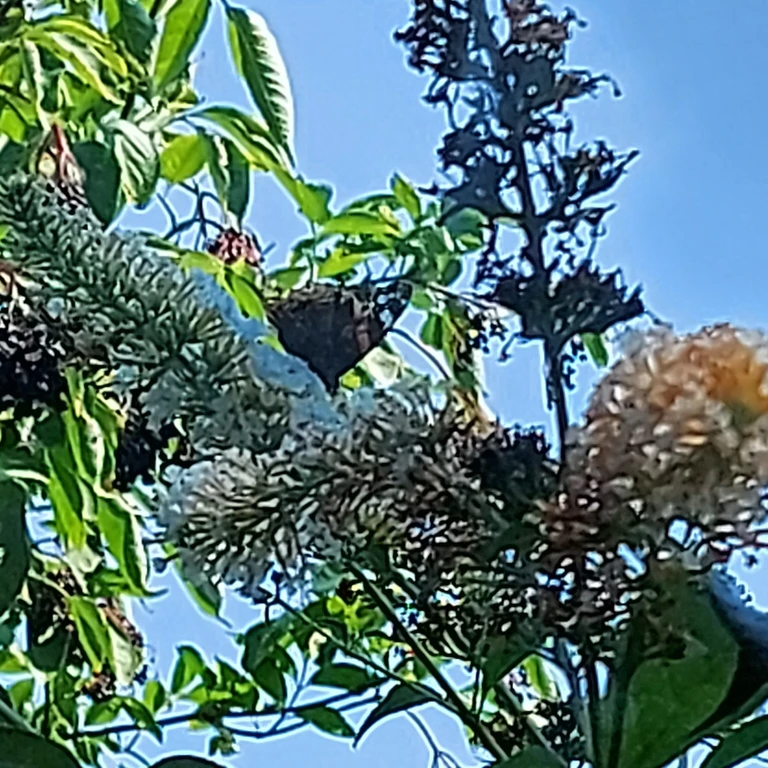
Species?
Vanessa atalanta
